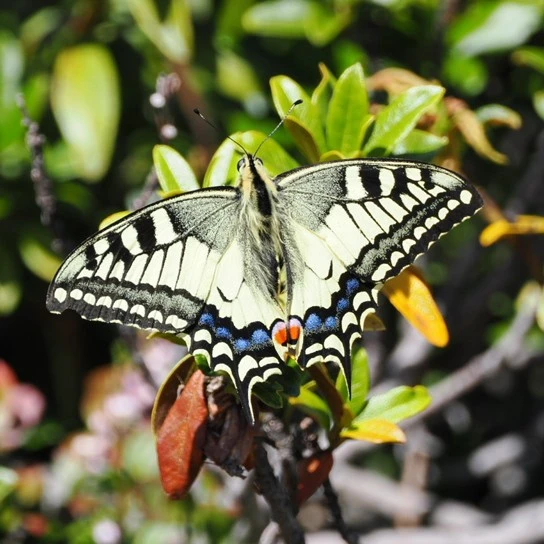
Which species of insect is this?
Papilio machaon
